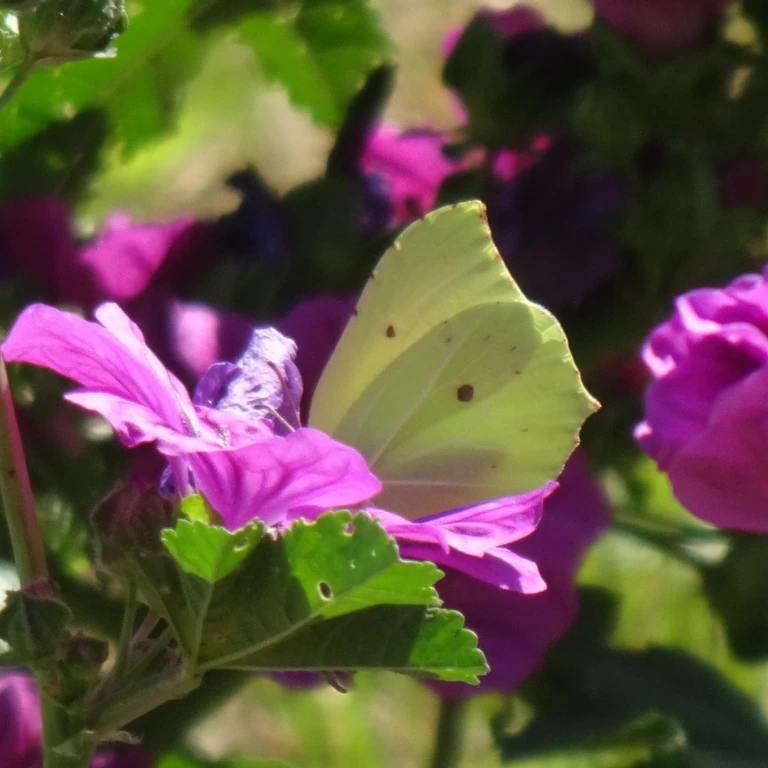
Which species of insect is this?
Gonepteryx rhamni
